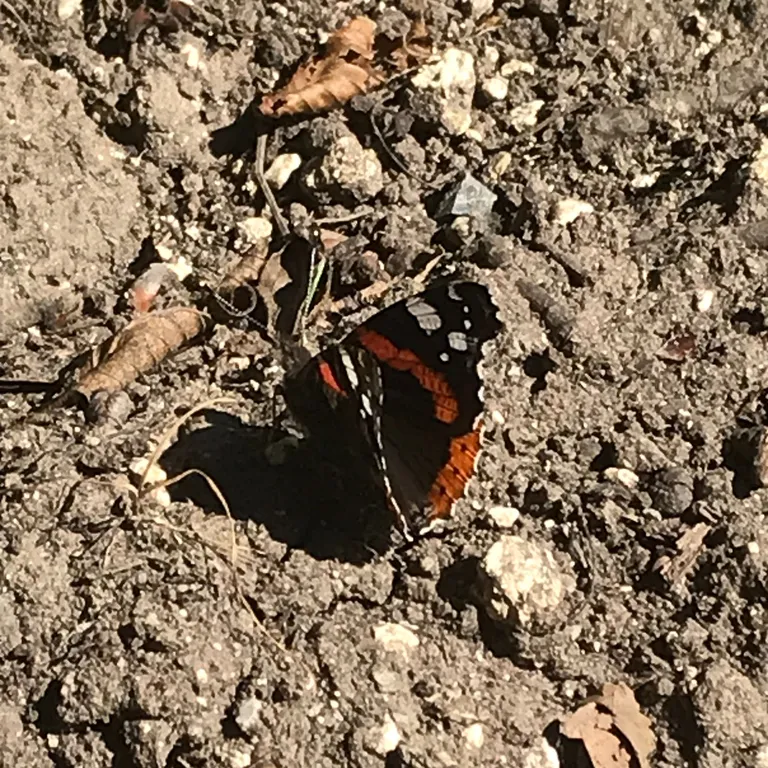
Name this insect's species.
Vanessa atalanta
